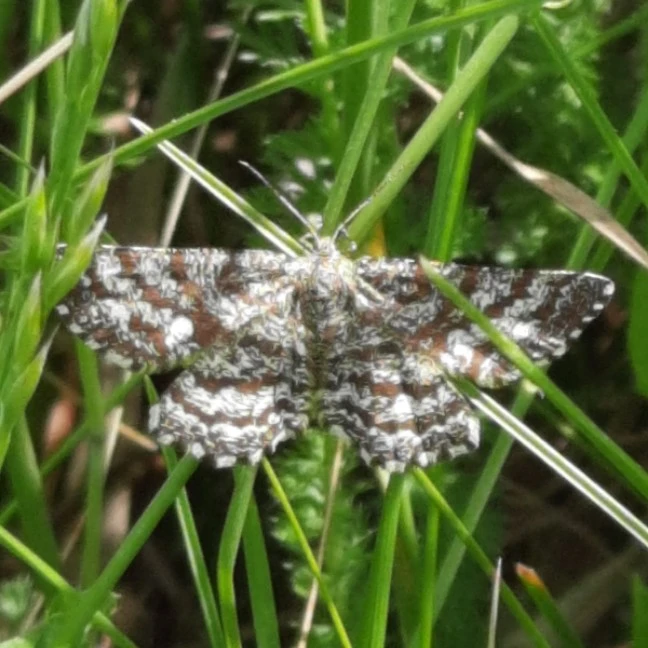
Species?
Ematurga atomaria
